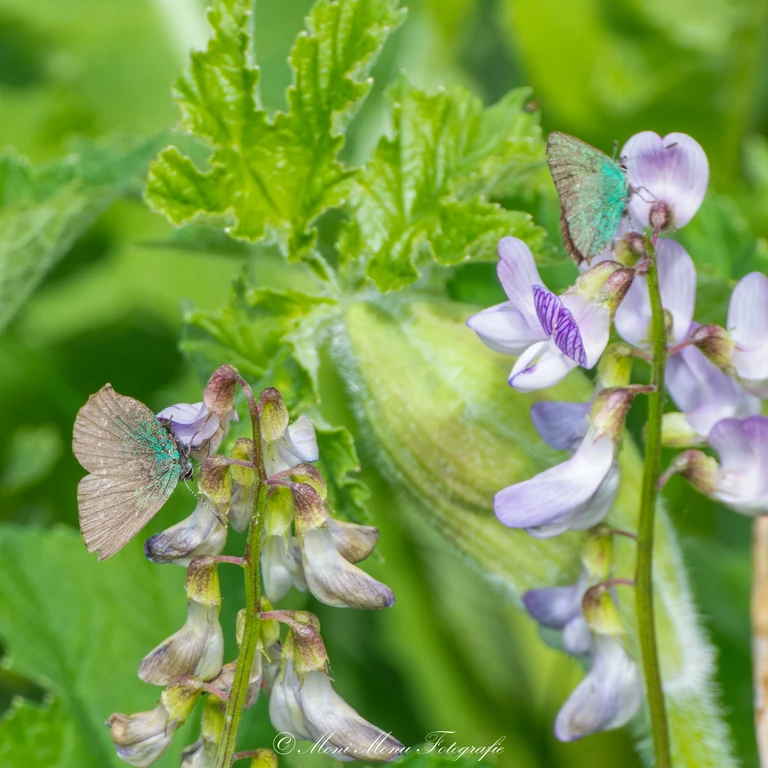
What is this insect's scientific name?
Callophrys rubi
